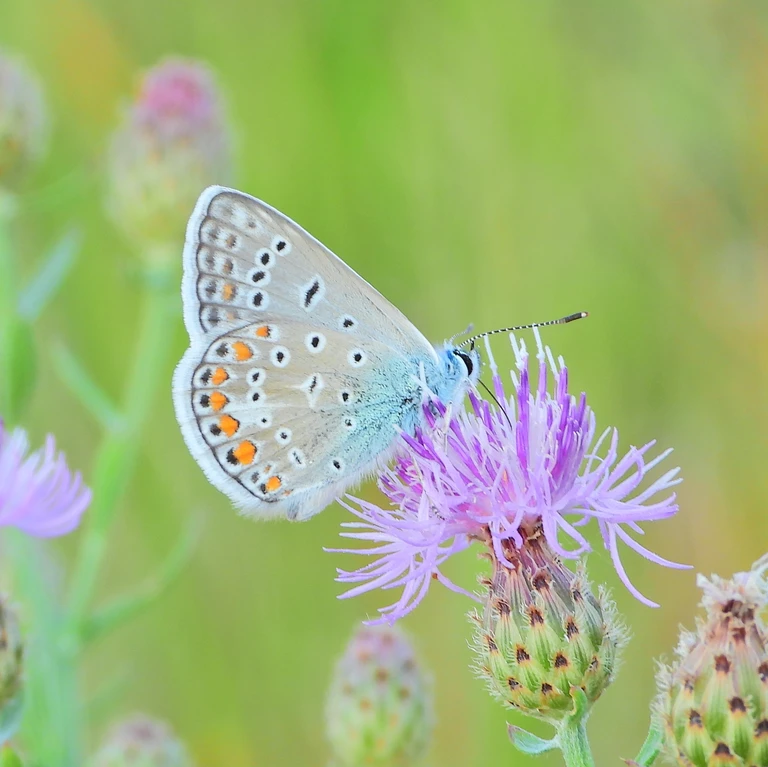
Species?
Polyommatus icarus
